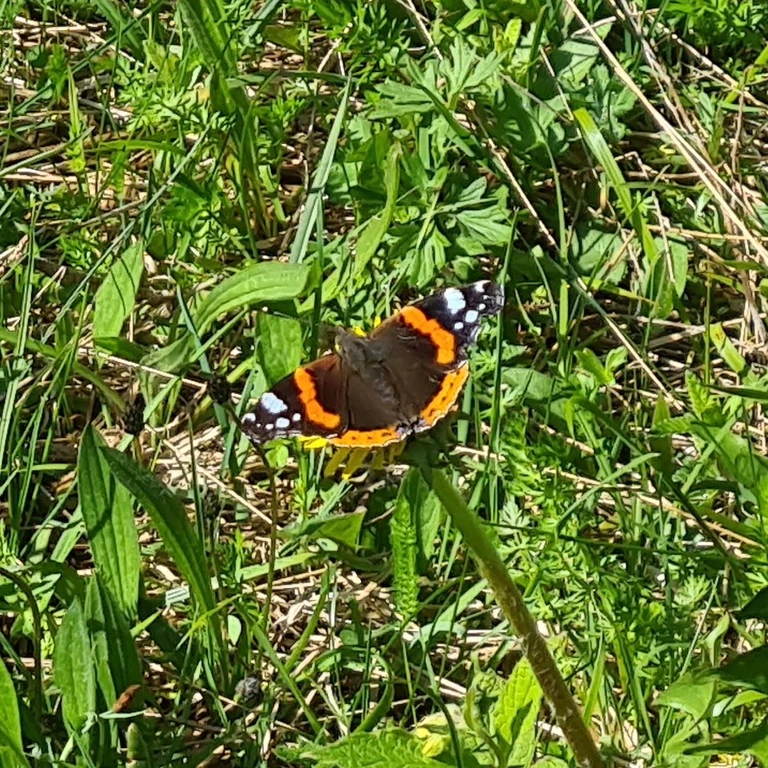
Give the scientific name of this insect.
Vanessa atalanta
